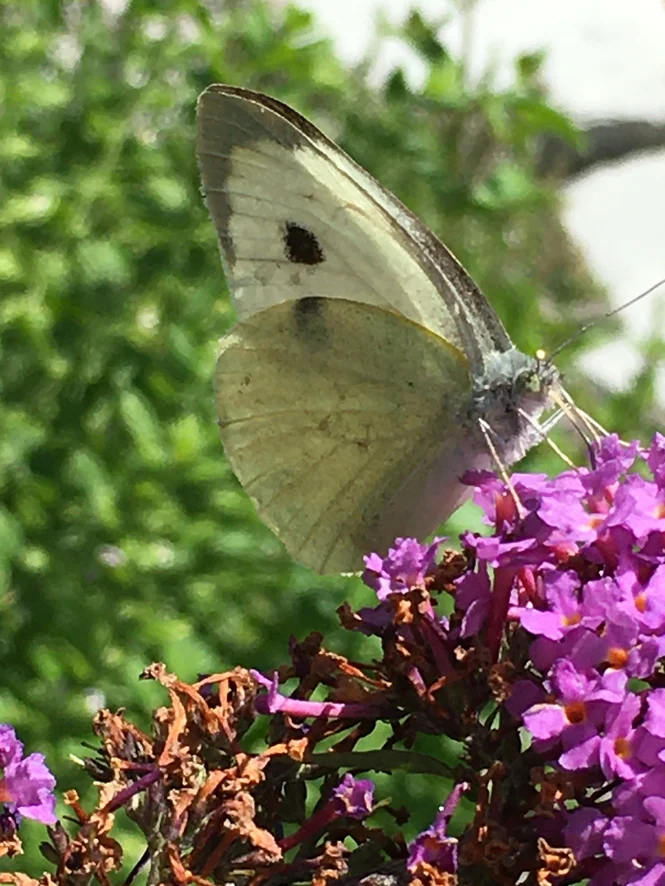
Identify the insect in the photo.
Pieris brassicae
